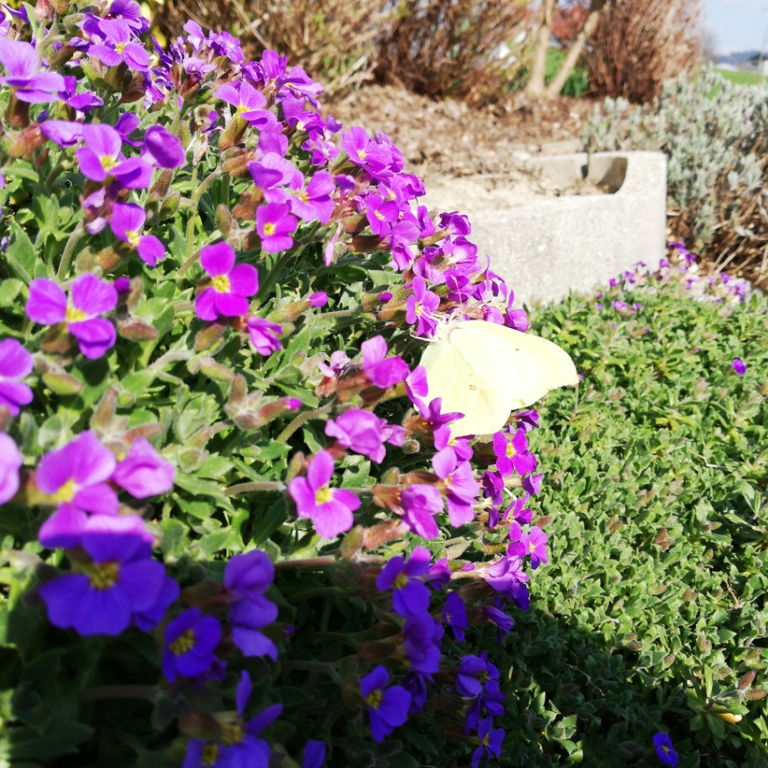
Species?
Gonepteryx rhamni
